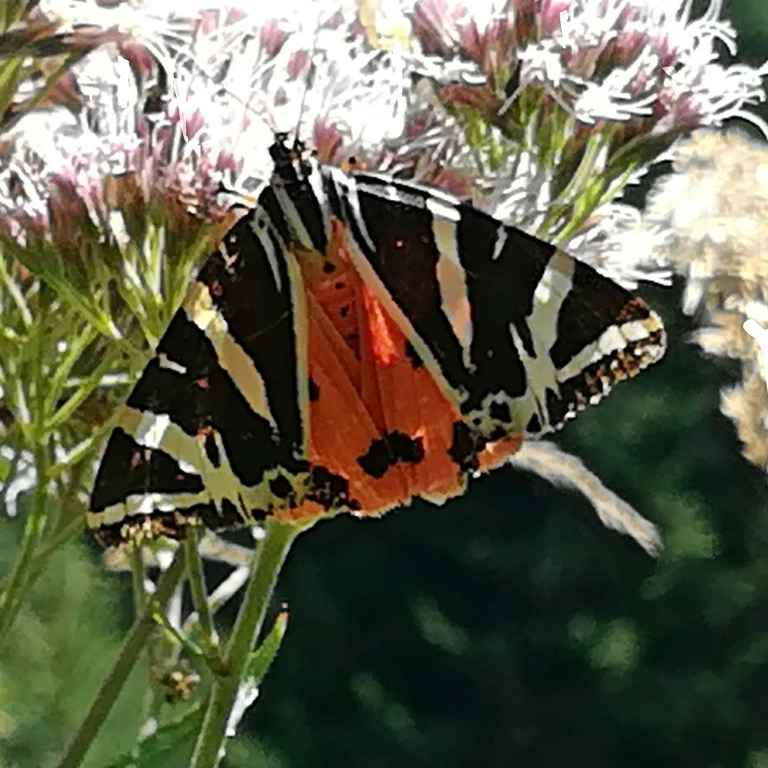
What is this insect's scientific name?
Euplagia quadripunctaria
